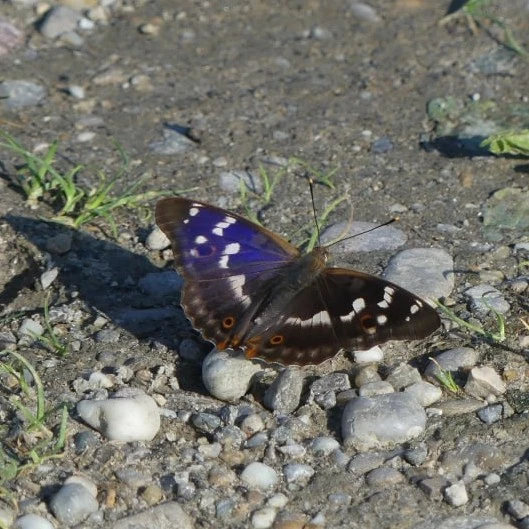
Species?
Apatura ilia
